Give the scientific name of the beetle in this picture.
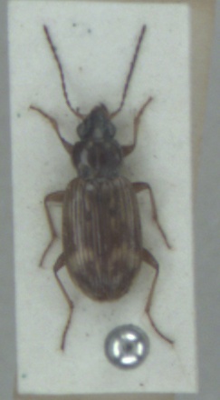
Bembidion dentellum
